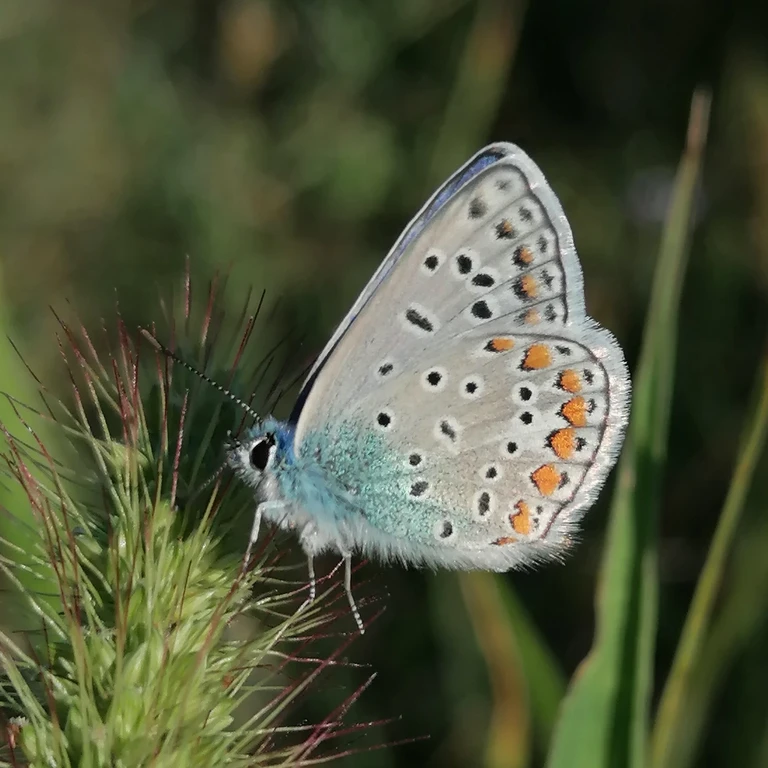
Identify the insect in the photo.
Polyommatus icarus
